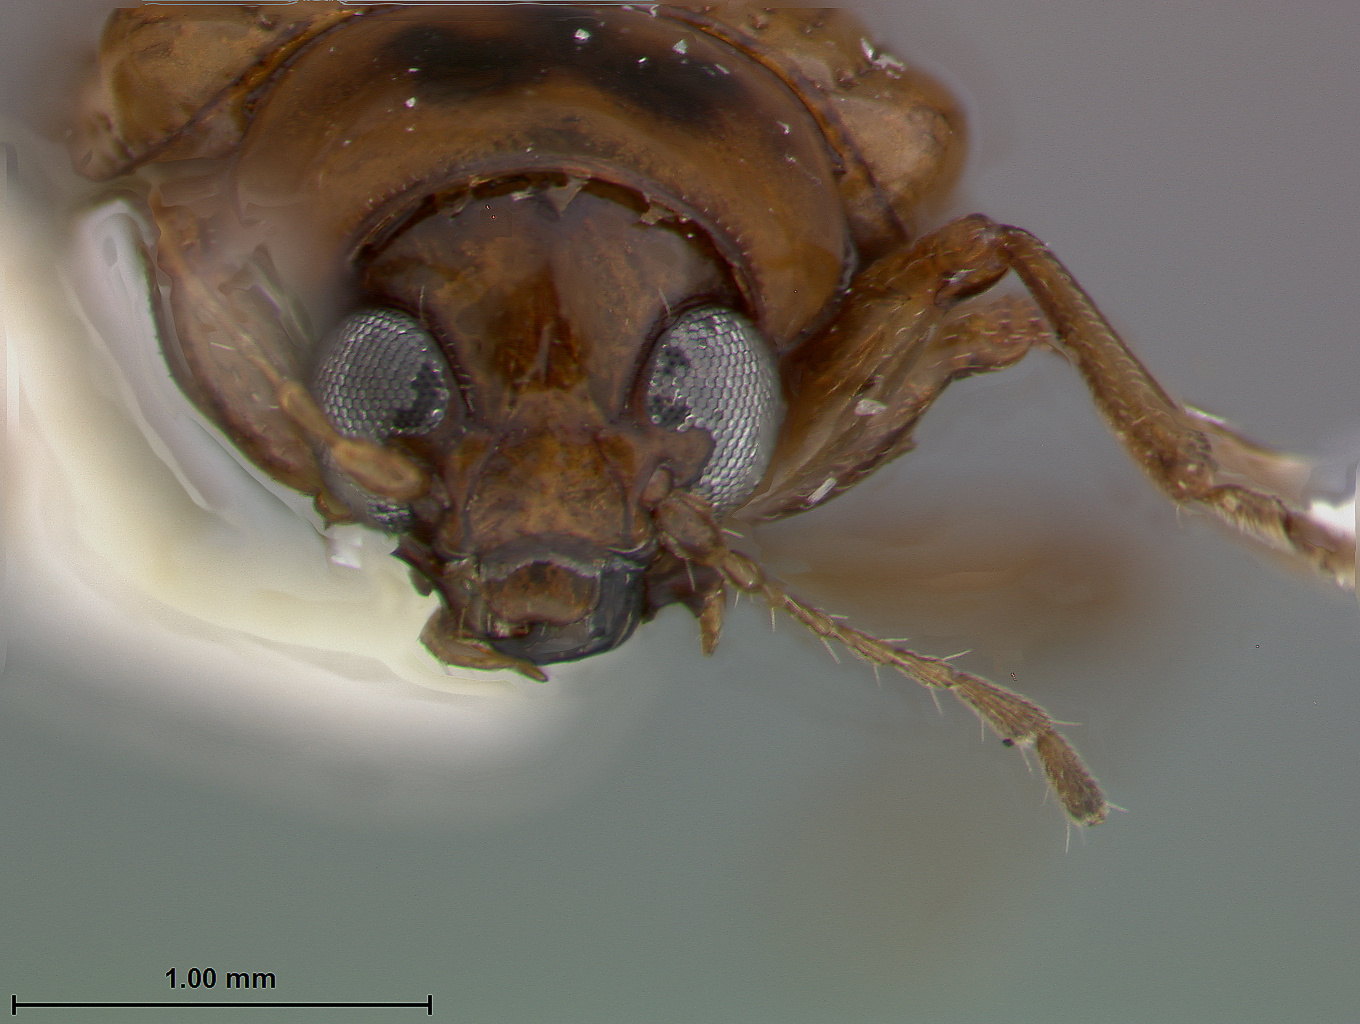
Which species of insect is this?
Metachroma ignotum
